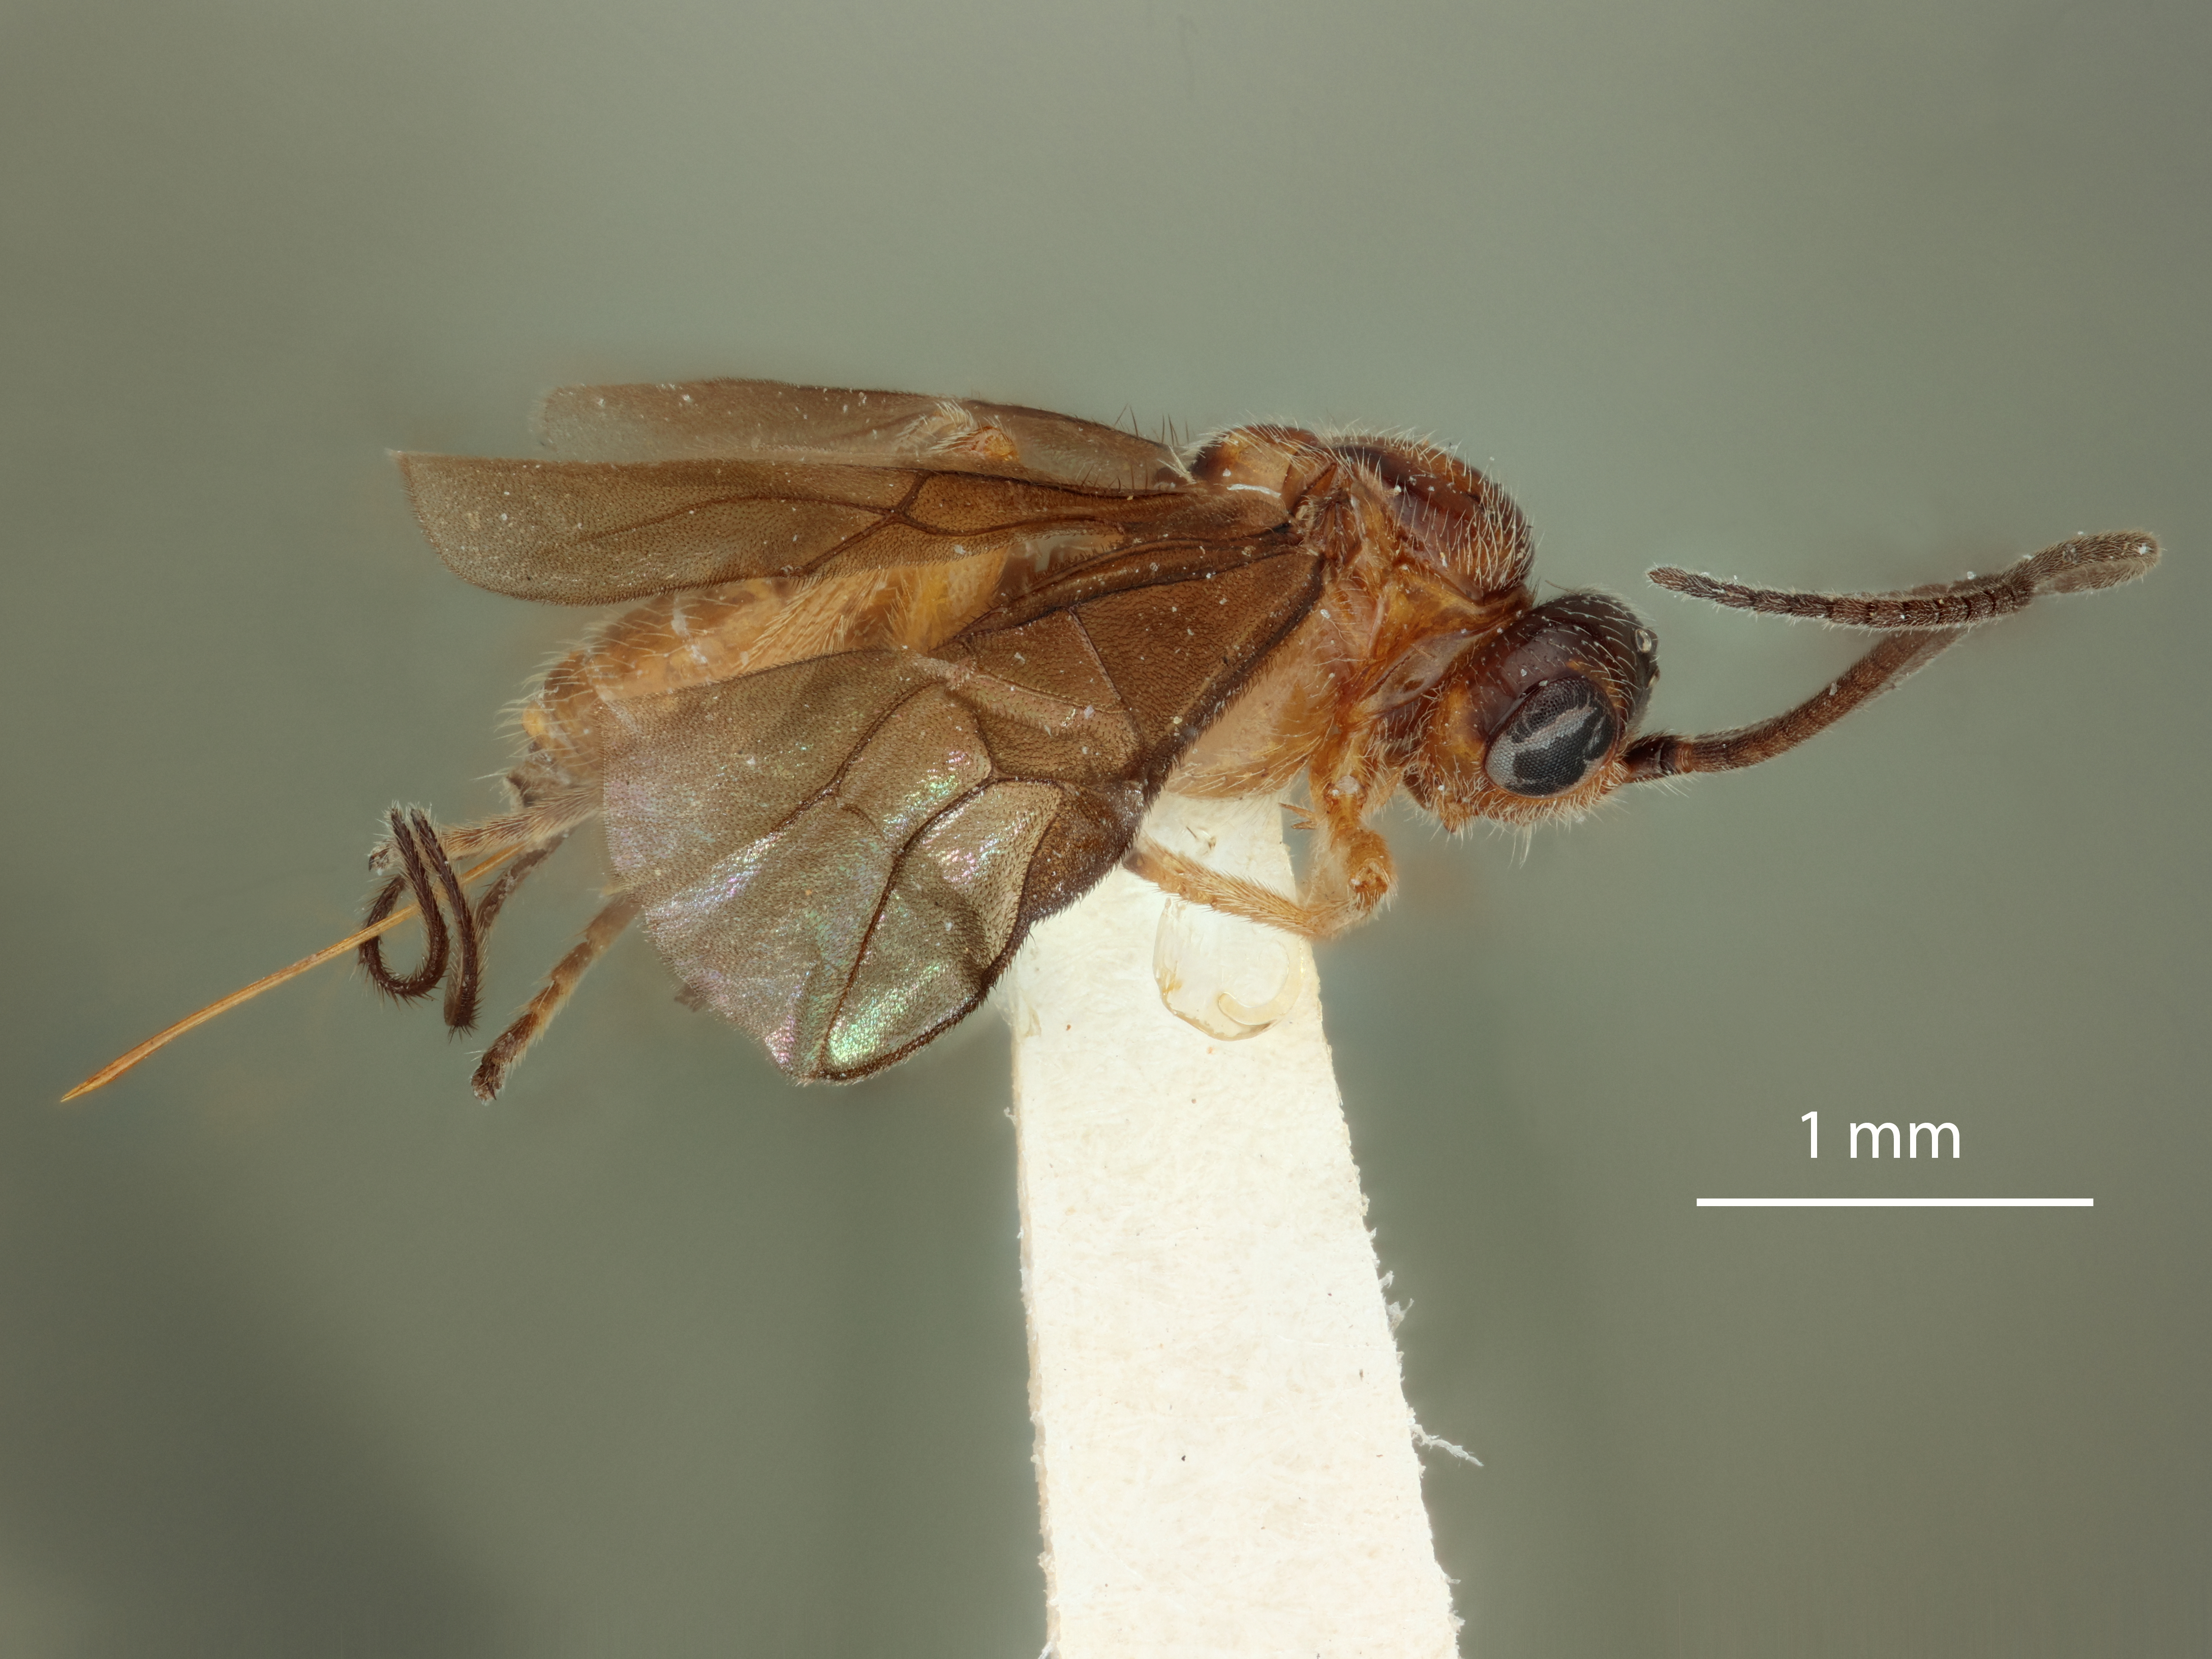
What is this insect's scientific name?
Microbracon isomera
